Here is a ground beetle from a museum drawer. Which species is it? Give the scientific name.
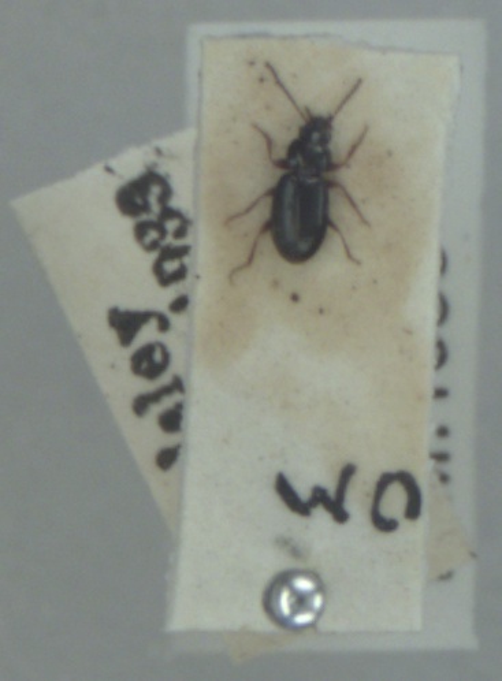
Bembidion obtusum
